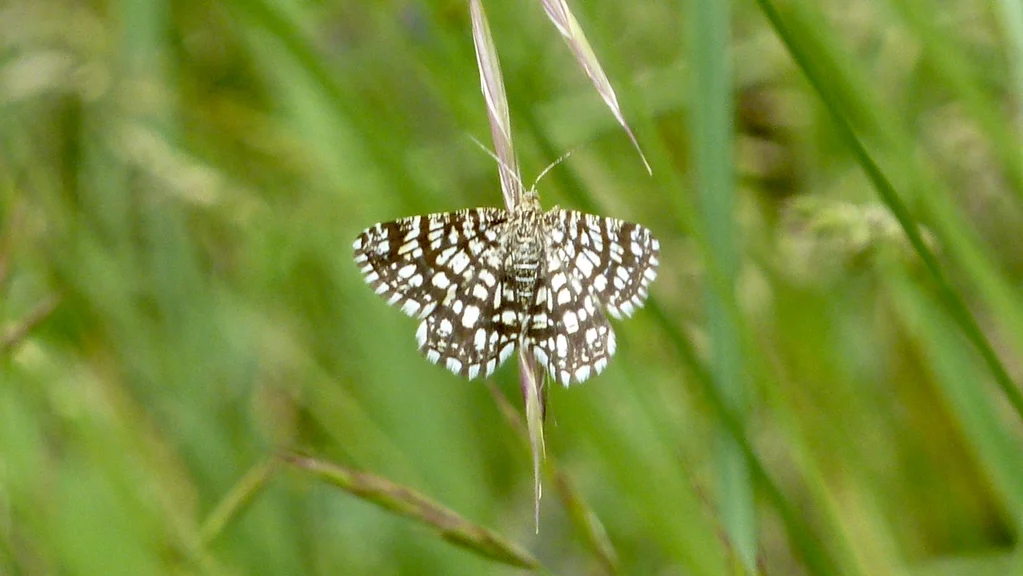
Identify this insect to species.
Chiasmia clathrata
